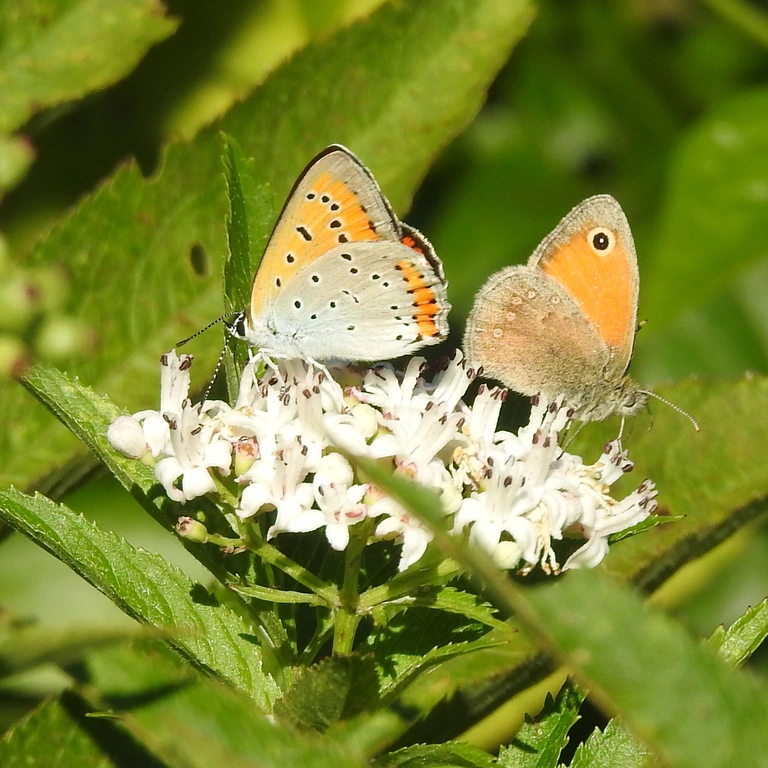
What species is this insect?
Lycaena dispar
